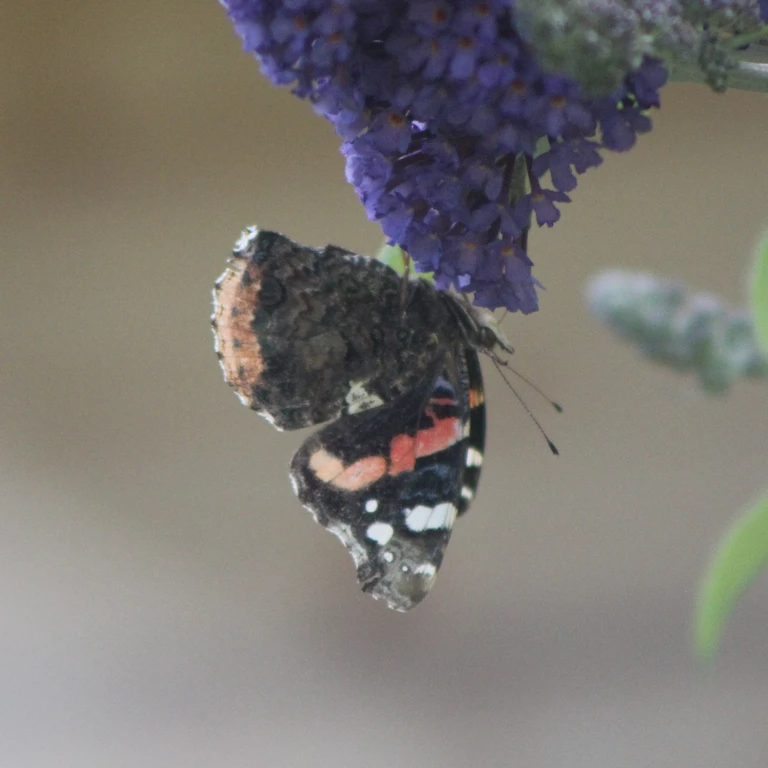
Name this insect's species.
Vanessa atalanta
